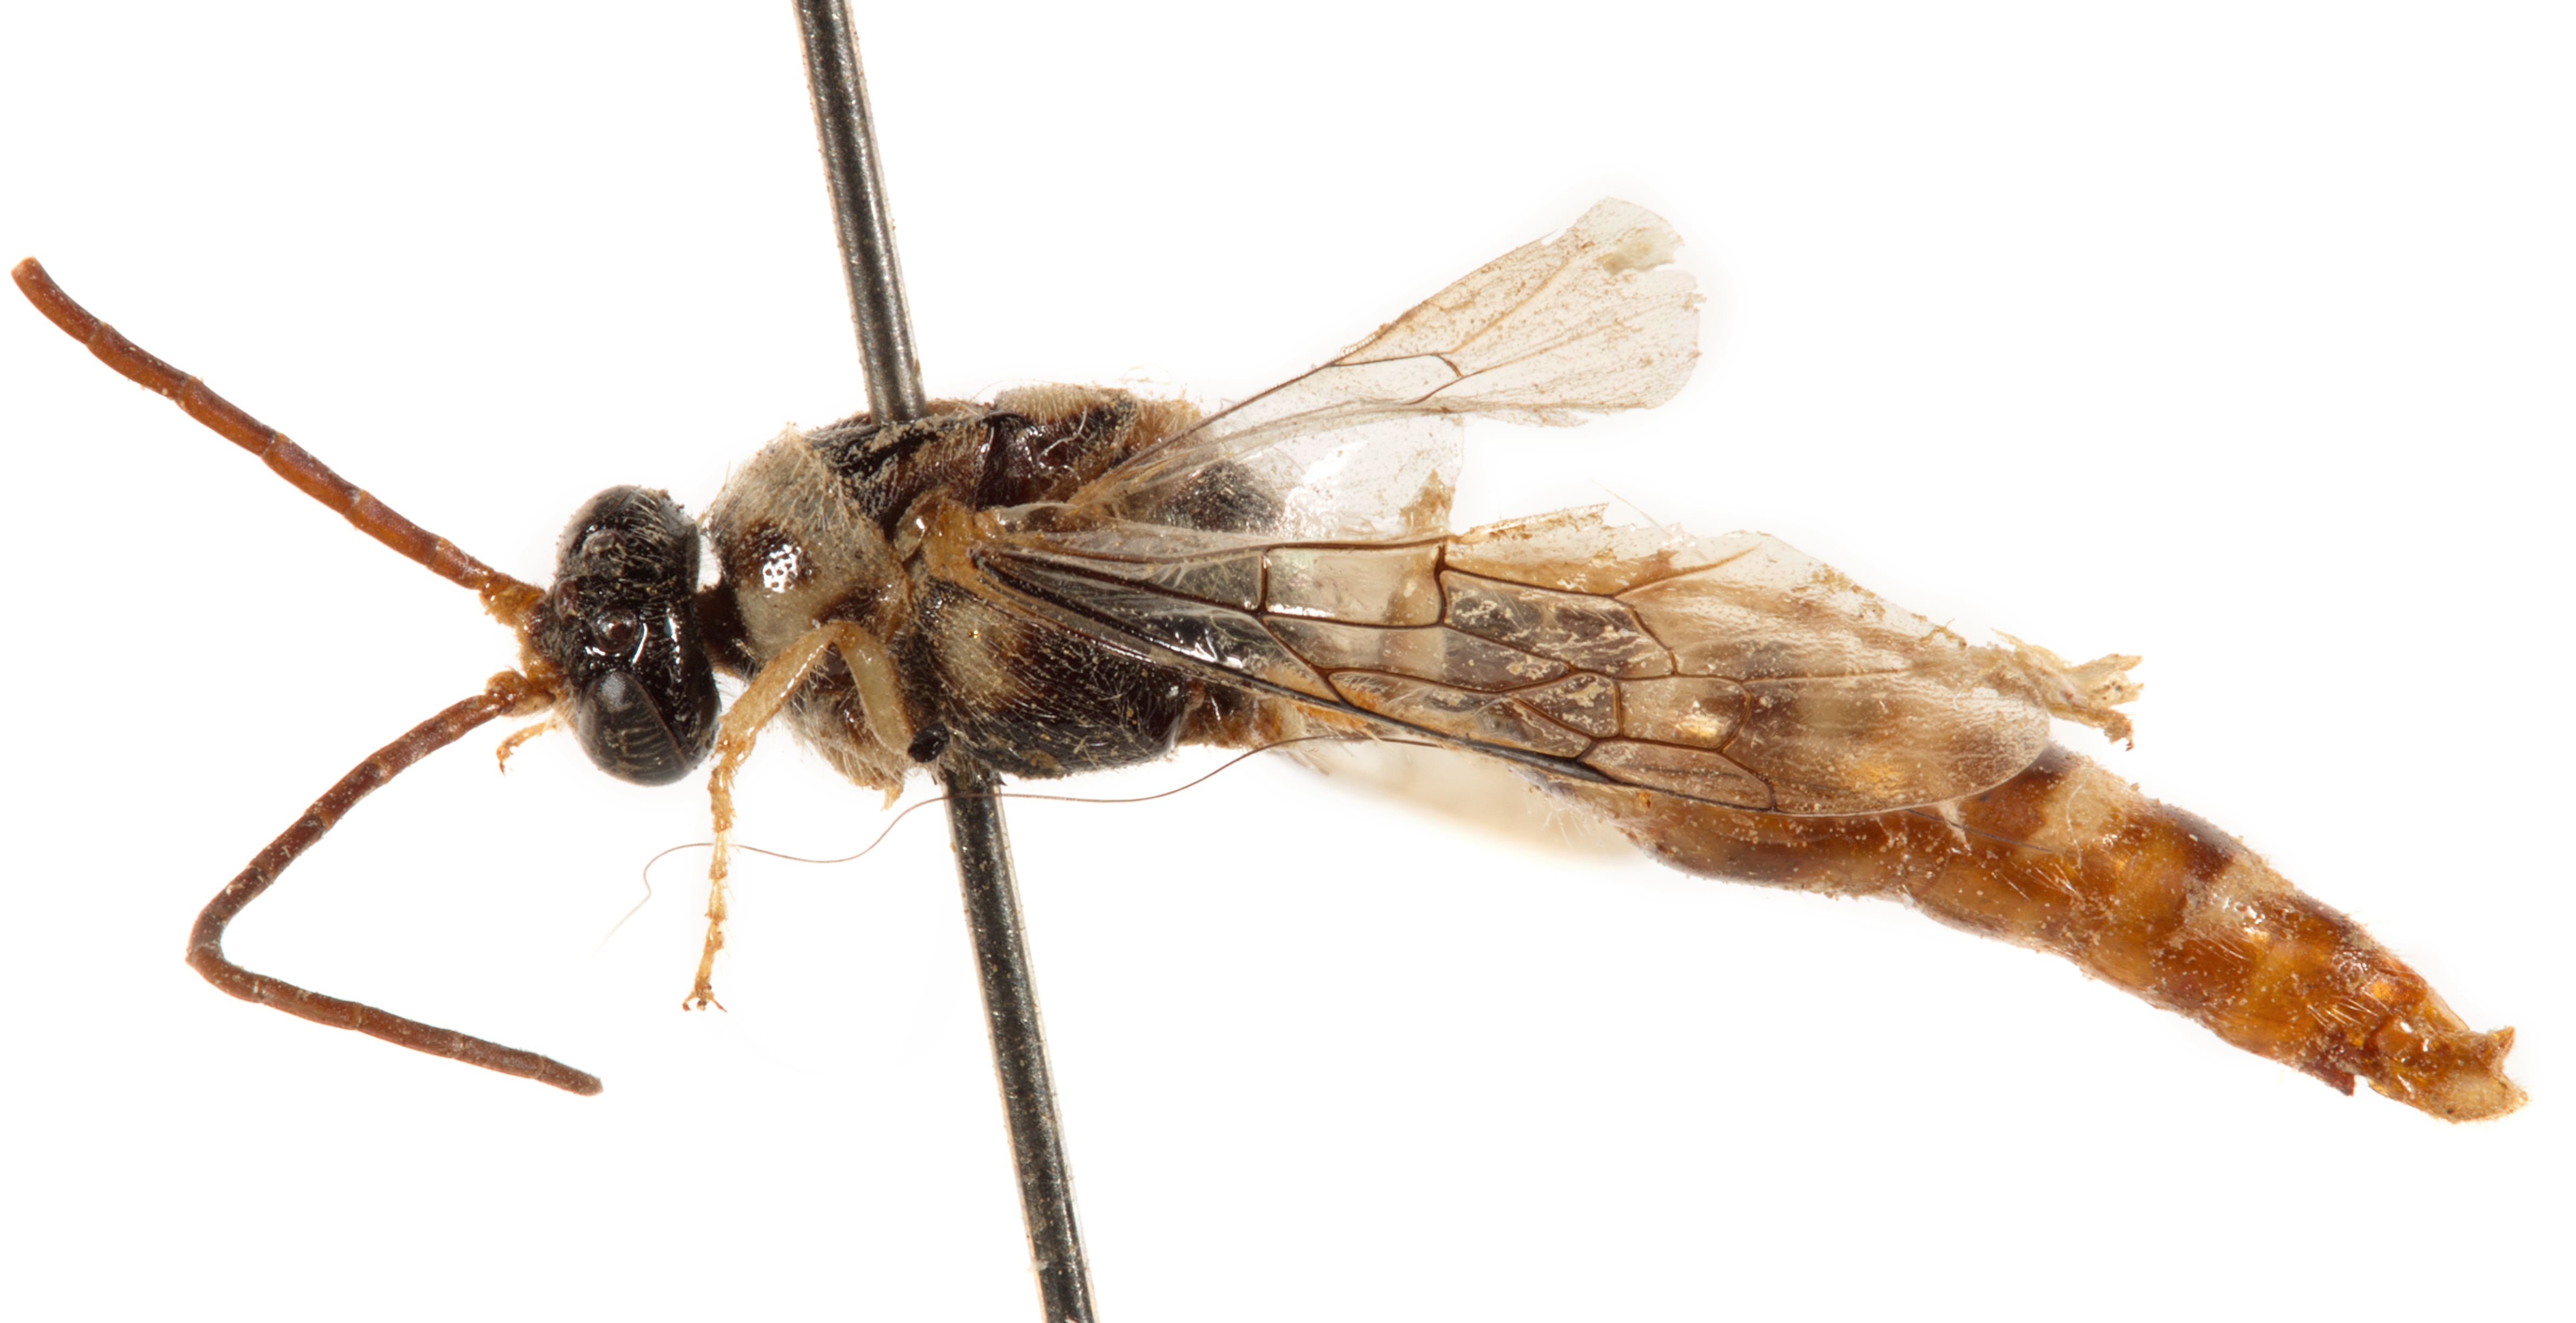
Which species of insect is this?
Iswara luteus
